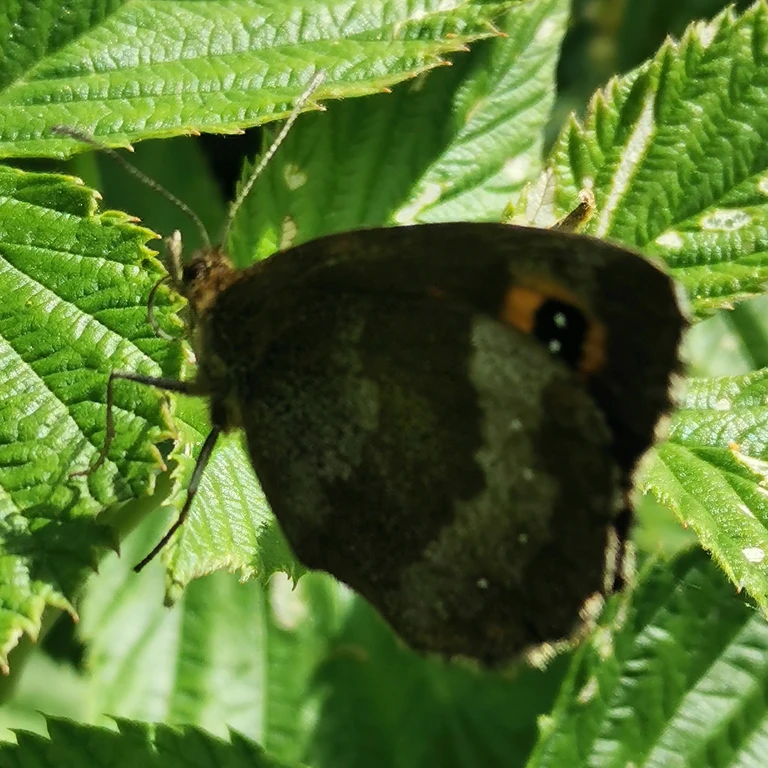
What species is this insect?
Erebia aethiops
